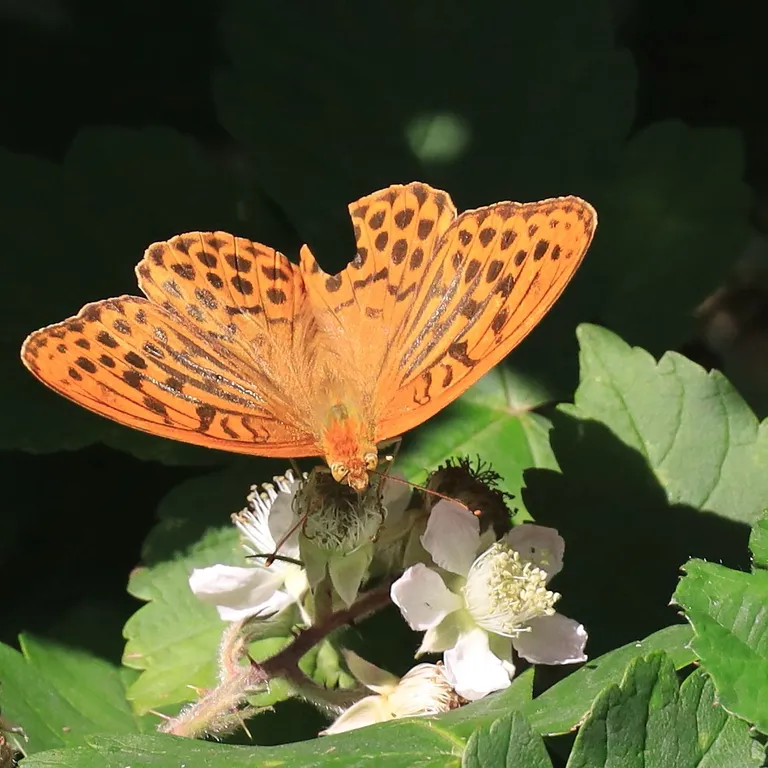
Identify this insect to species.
Argynnis paphia
